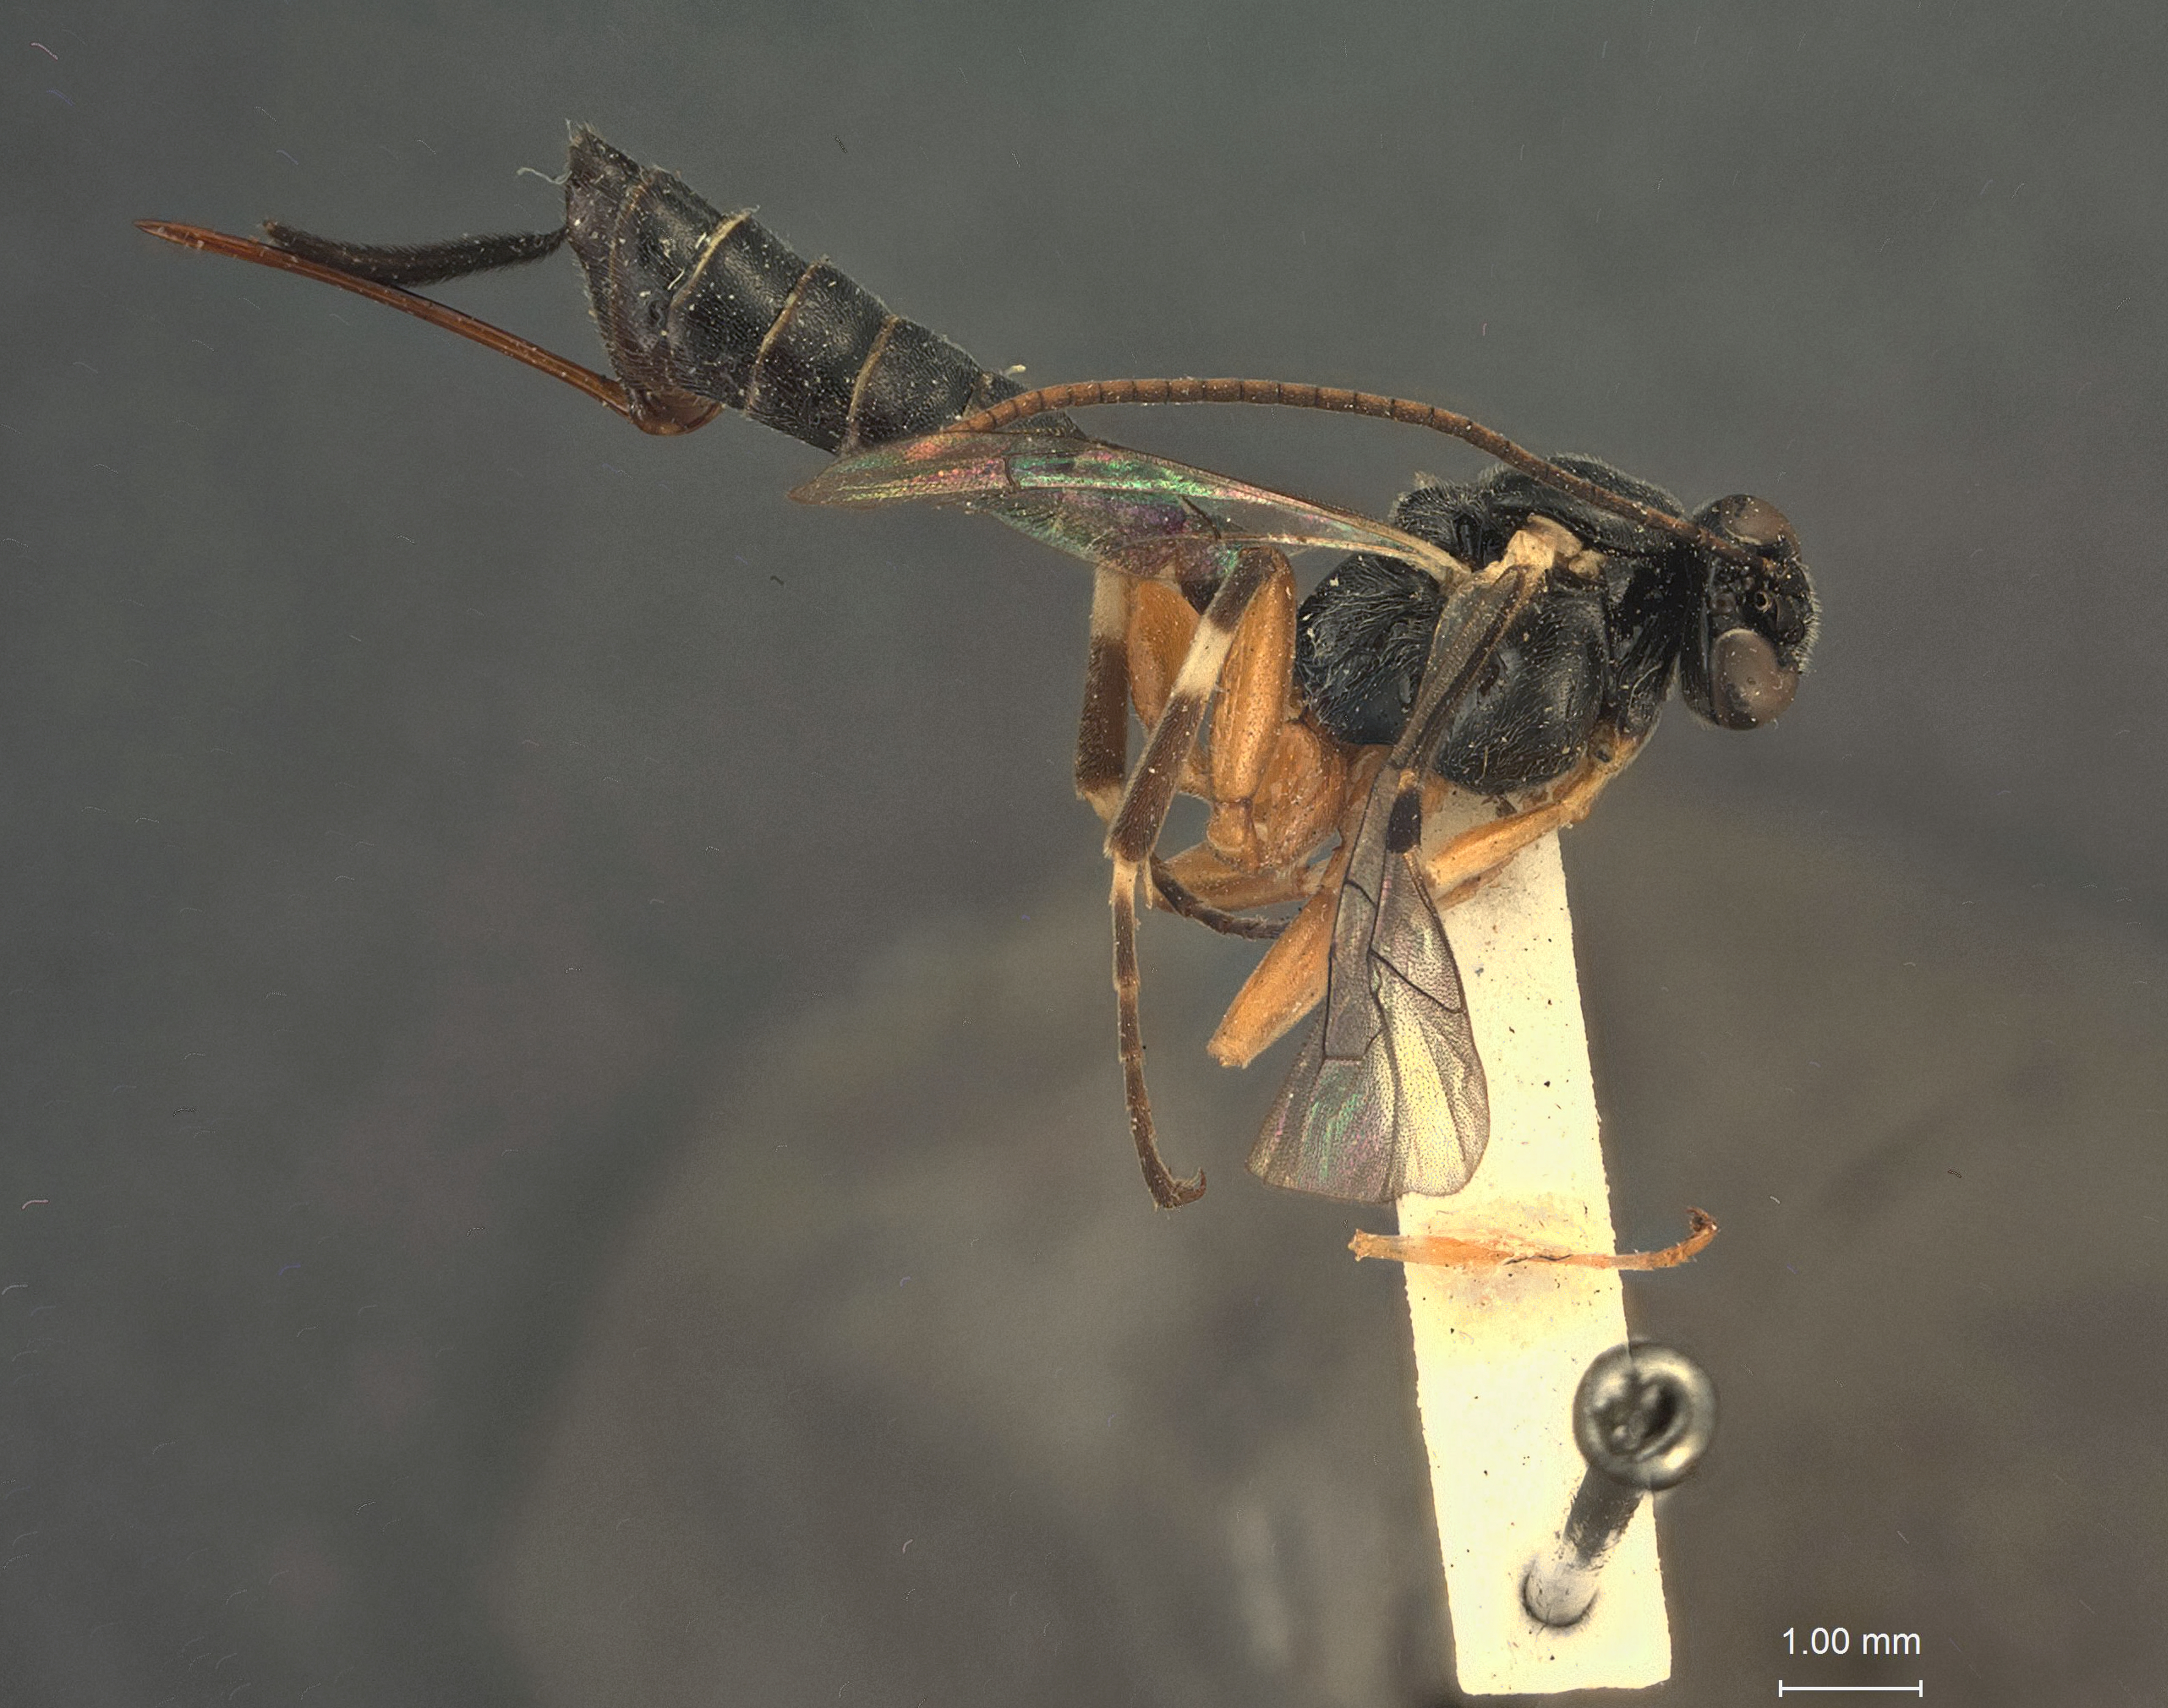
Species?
Ephialtes latus
